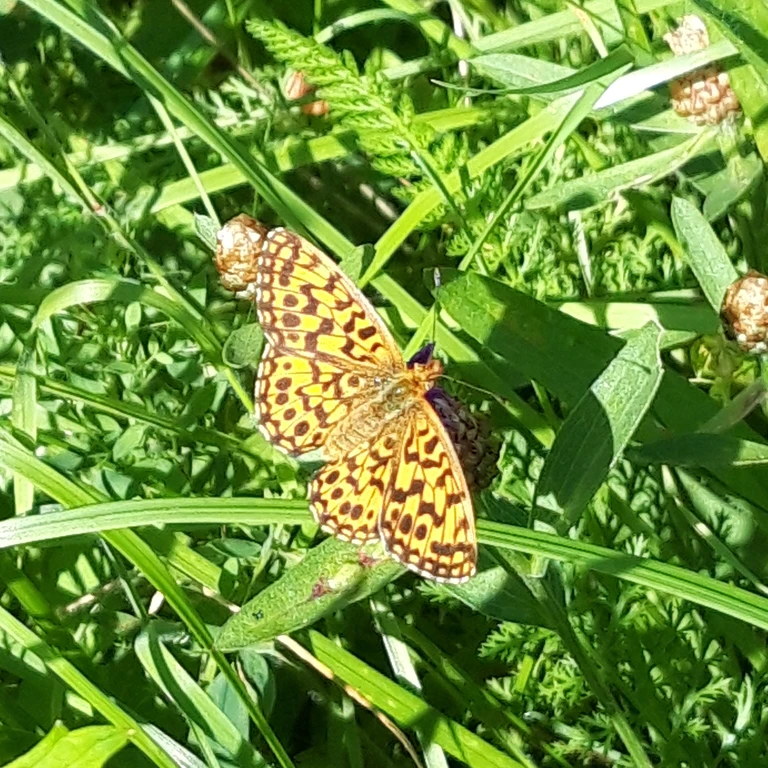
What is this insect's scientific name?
Boloria dia
